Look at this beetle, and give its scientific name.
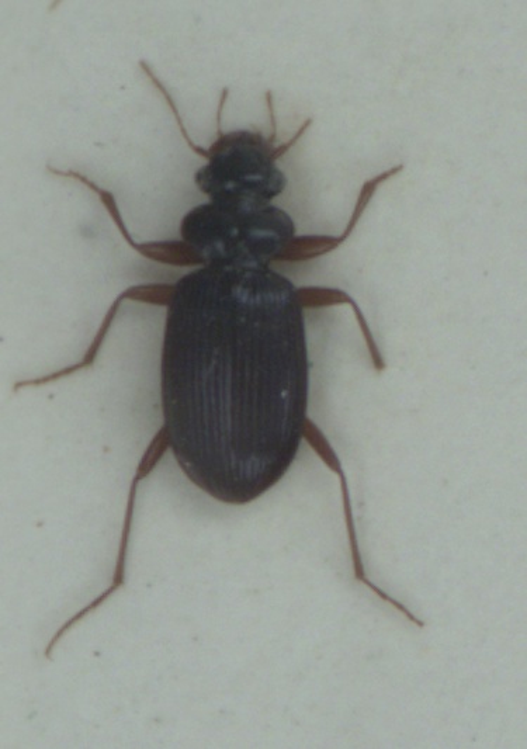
Leistus fulvibarbis
